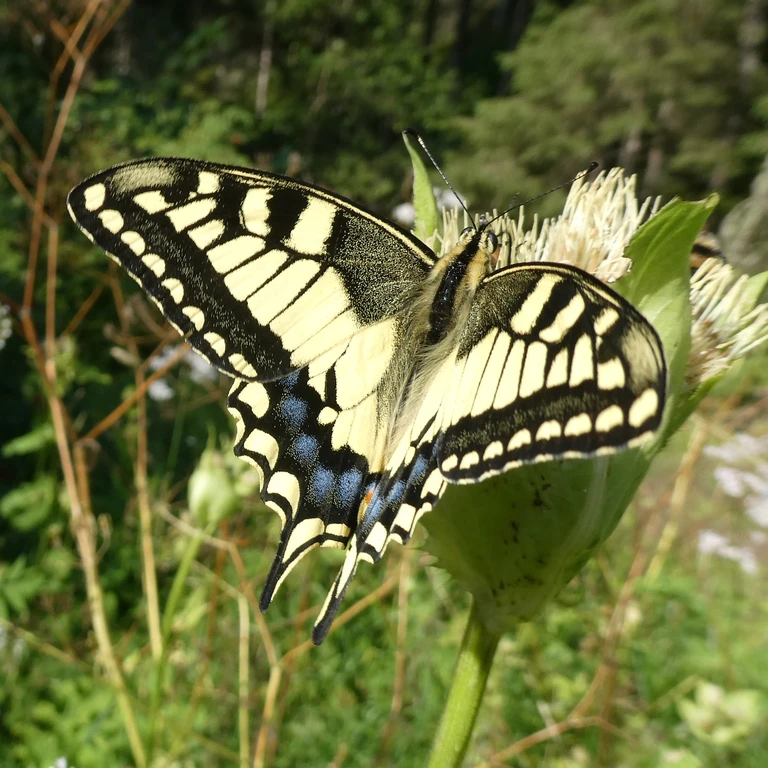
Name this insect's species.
Papilio machaon
